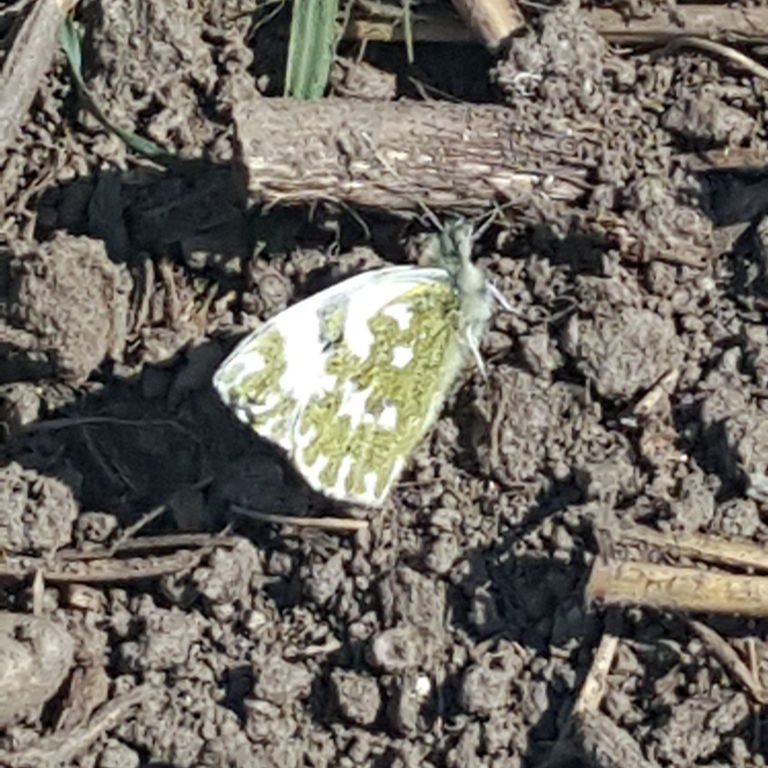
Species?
Pontia edusa
